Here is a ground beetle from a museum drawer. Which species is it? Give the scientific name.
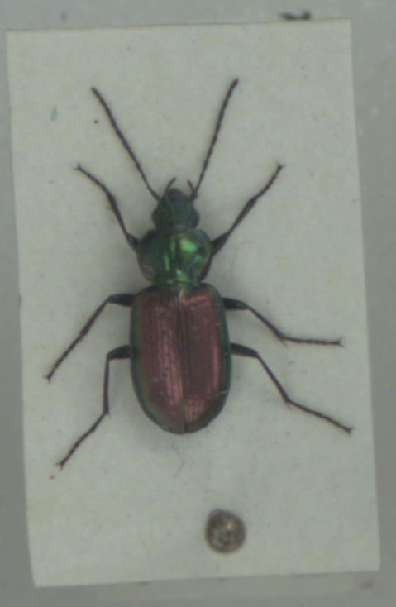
Agonum sexpunctatum
